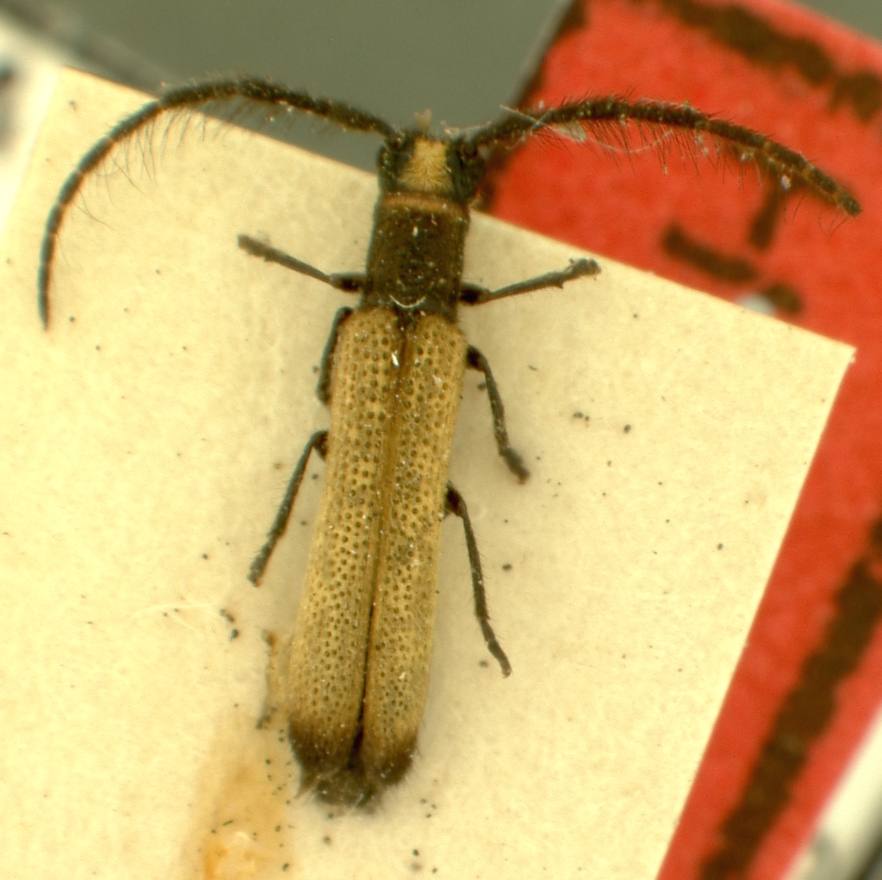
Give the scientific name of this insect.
Icimauna pallidipennis
